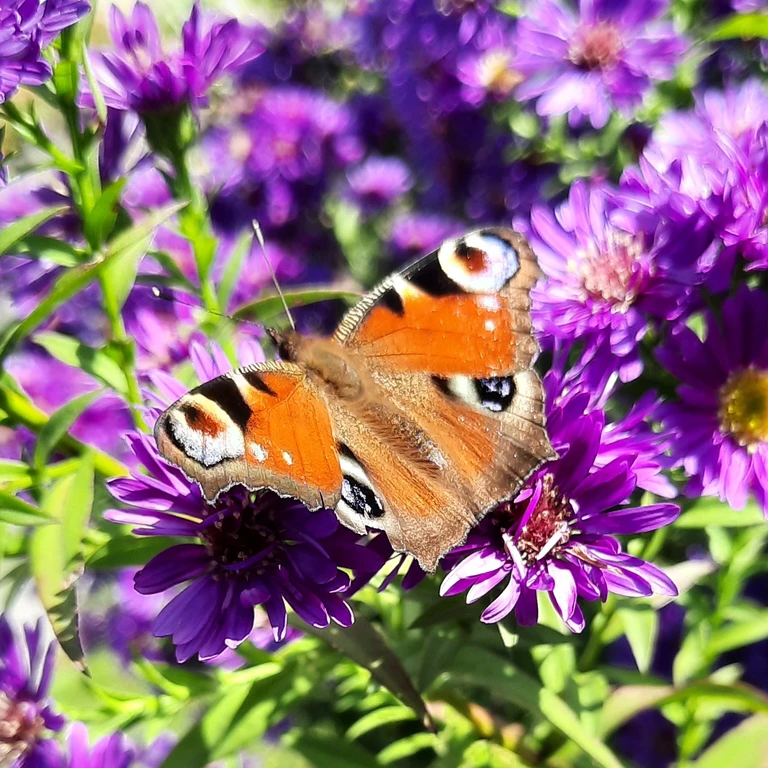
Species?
Aglais io
